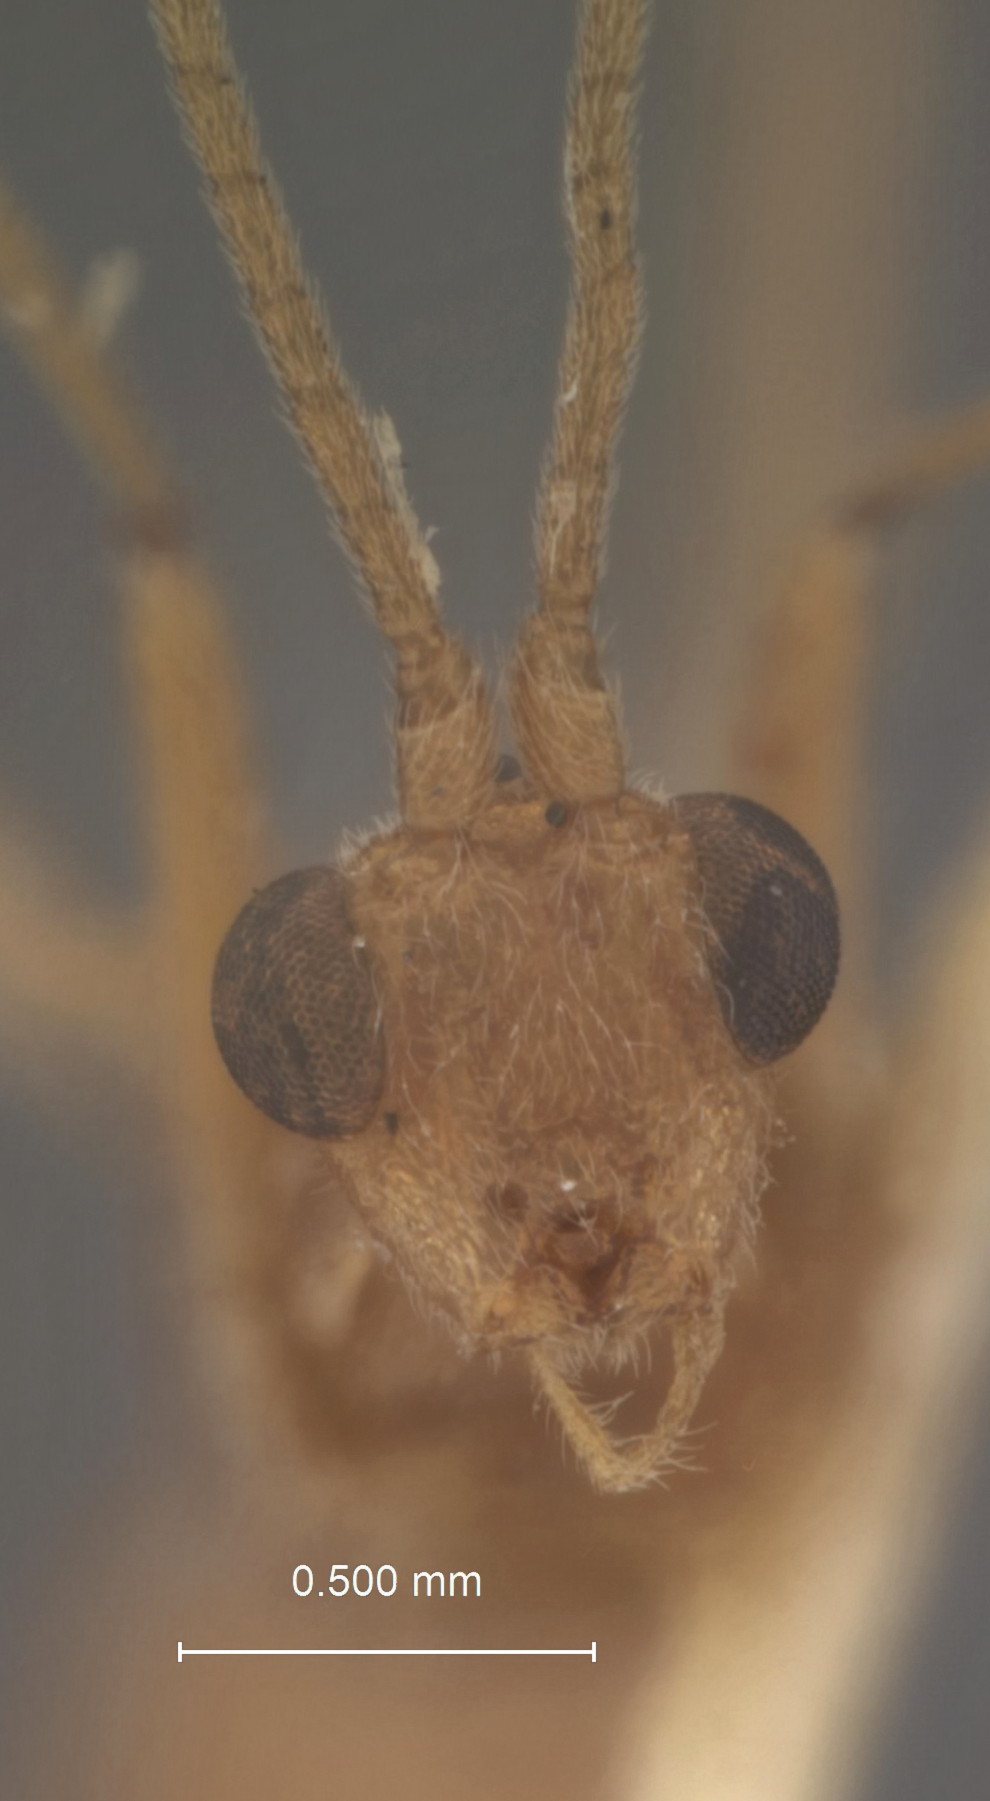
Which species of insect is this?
Rogas naranges
